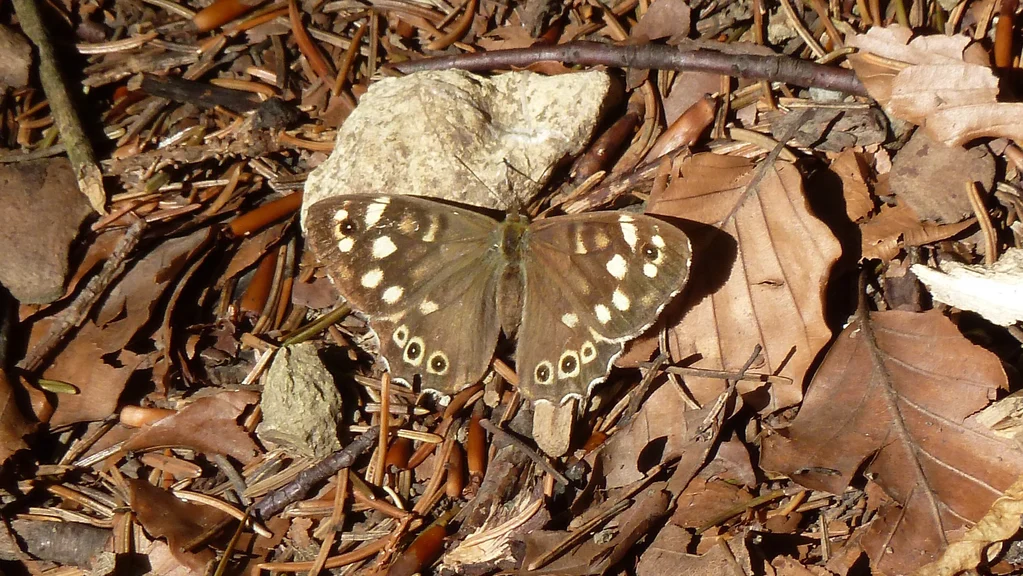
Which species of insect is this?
Pararge aegeria
